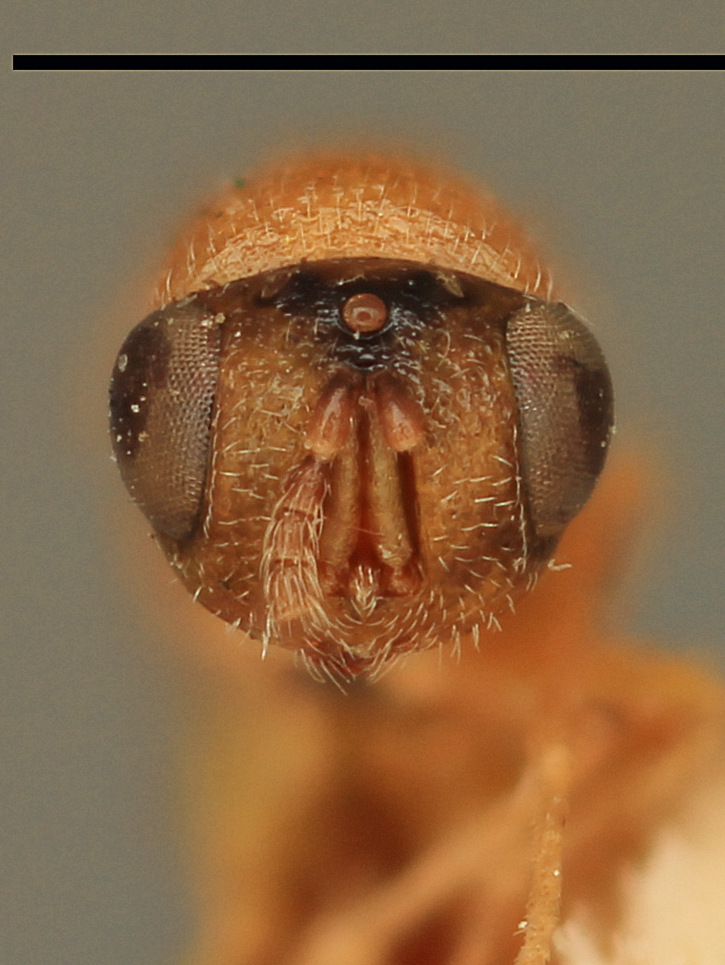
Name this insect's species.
Decatoma autumnalis
